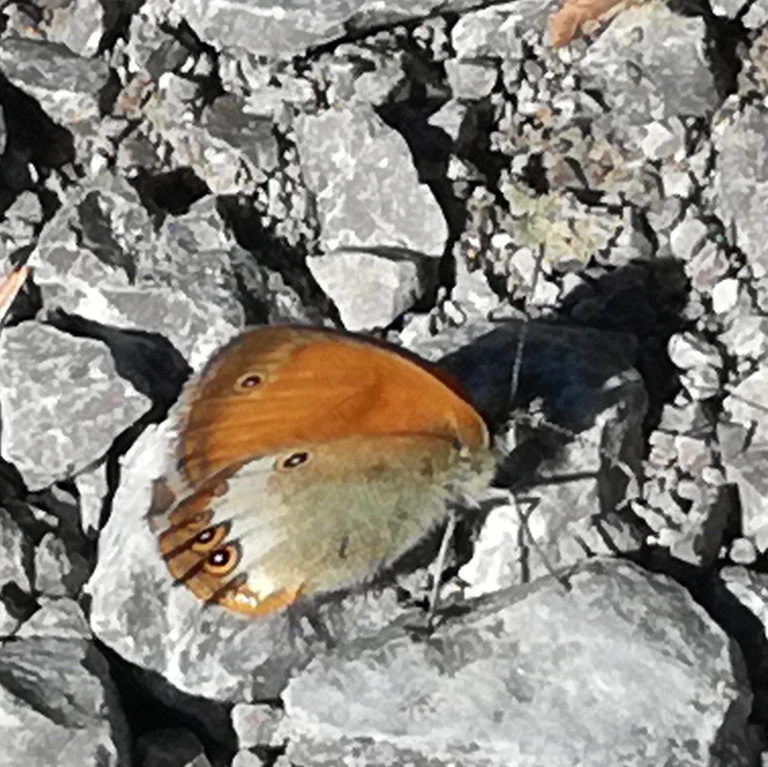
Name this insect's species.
Coenonympha arcania
